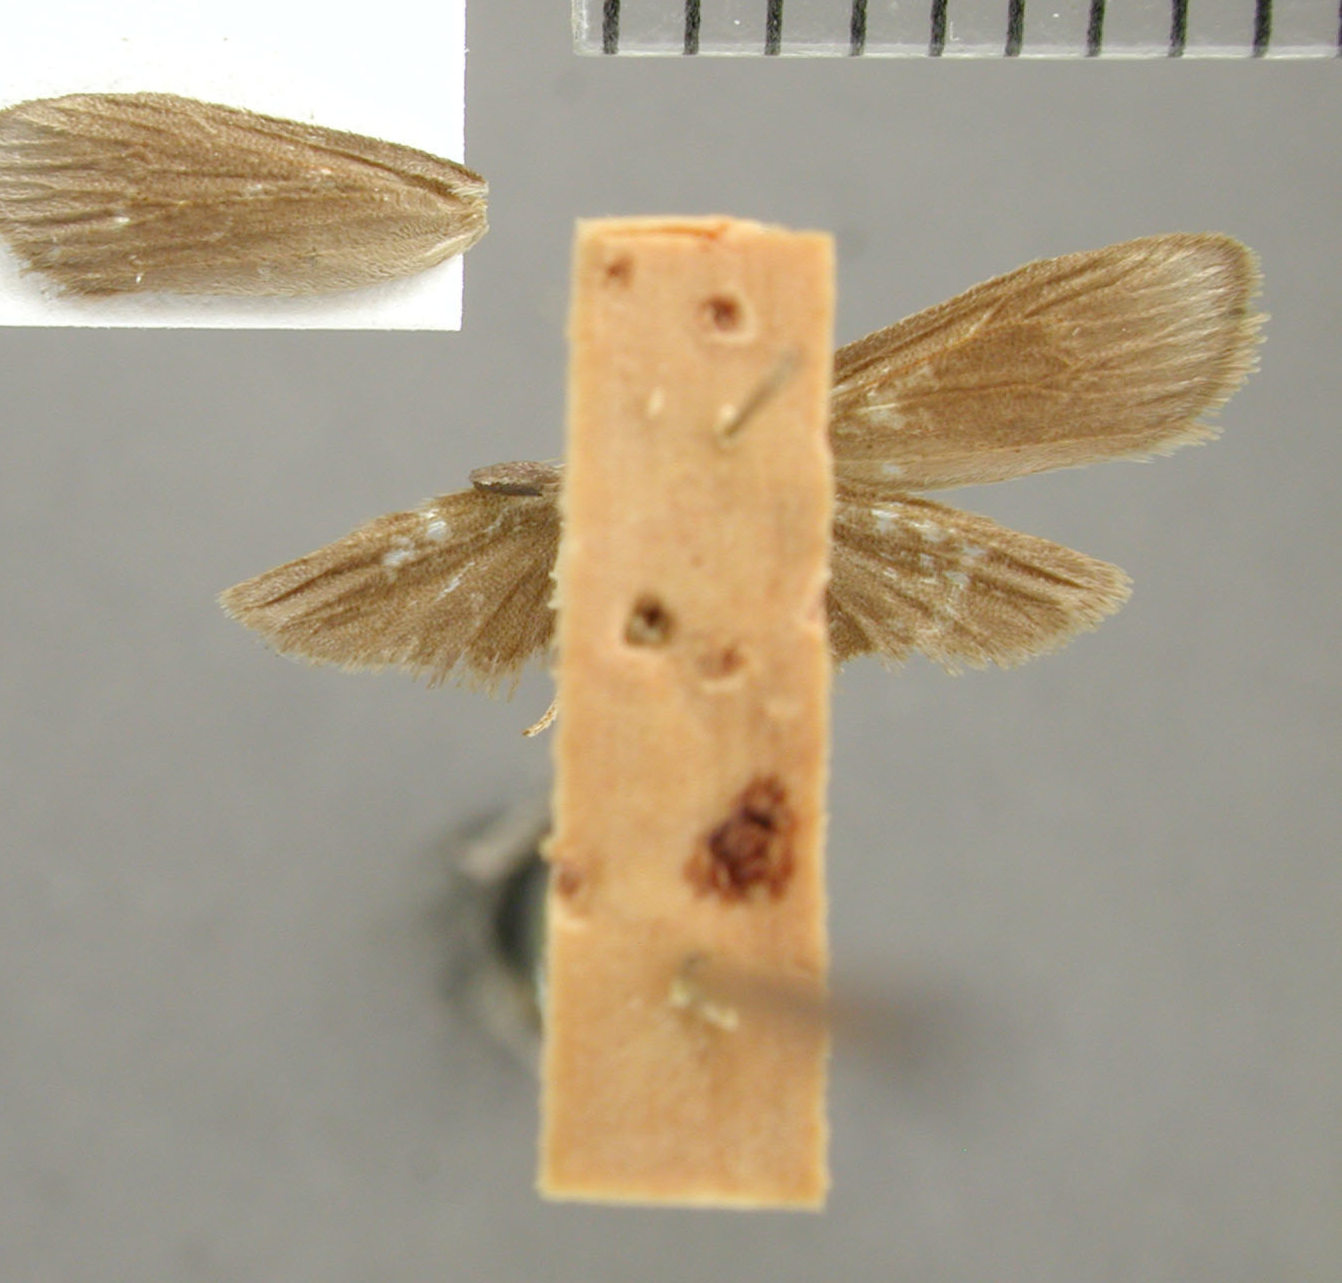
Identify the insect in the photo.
Lycomorphodes genificans
